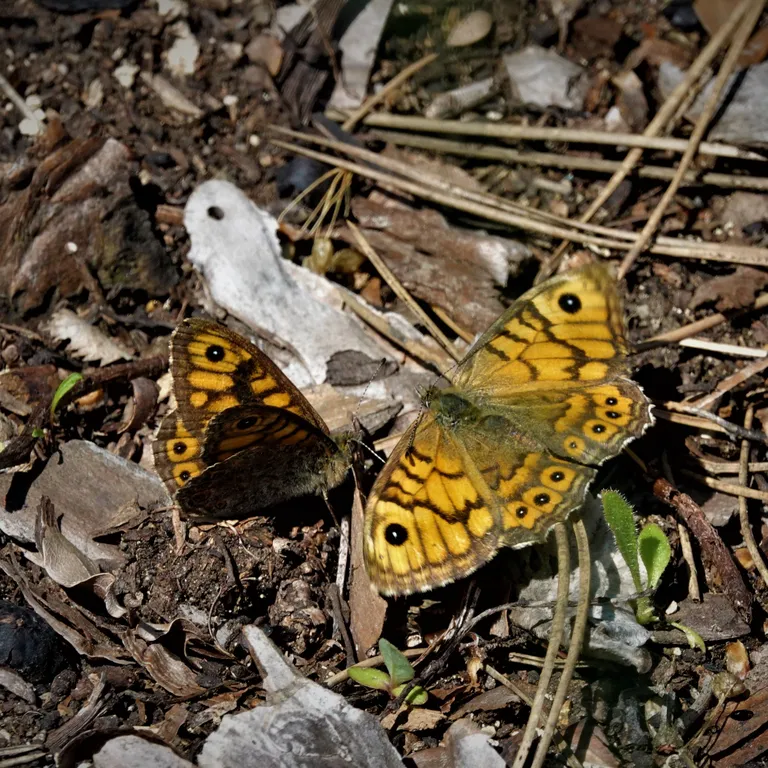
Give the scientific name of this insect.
Lasiommata megera (also Pararge megera)
